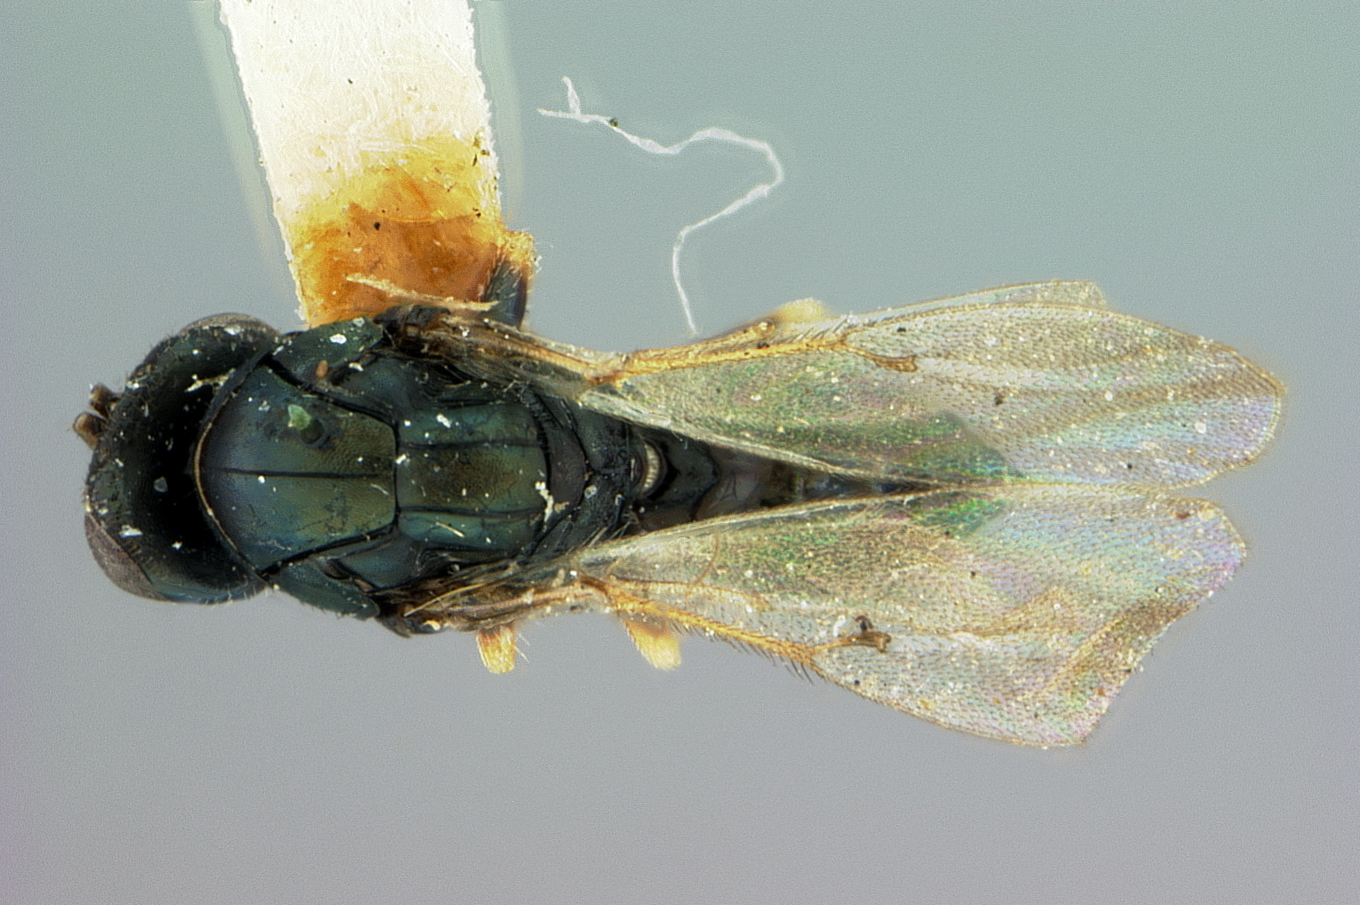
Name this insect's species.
Tetrastichus hakonensis
